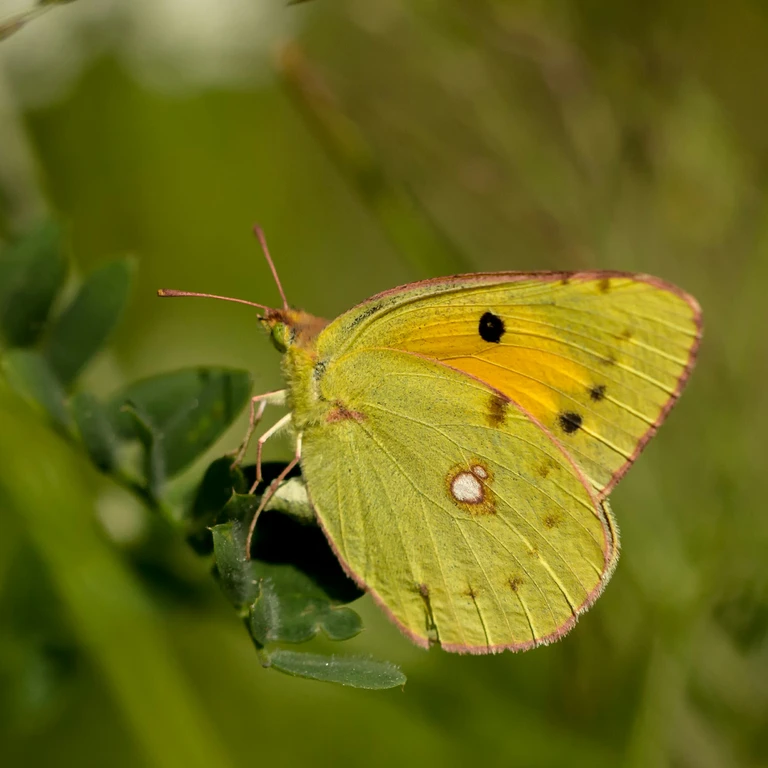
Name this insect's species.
Colias croceus
